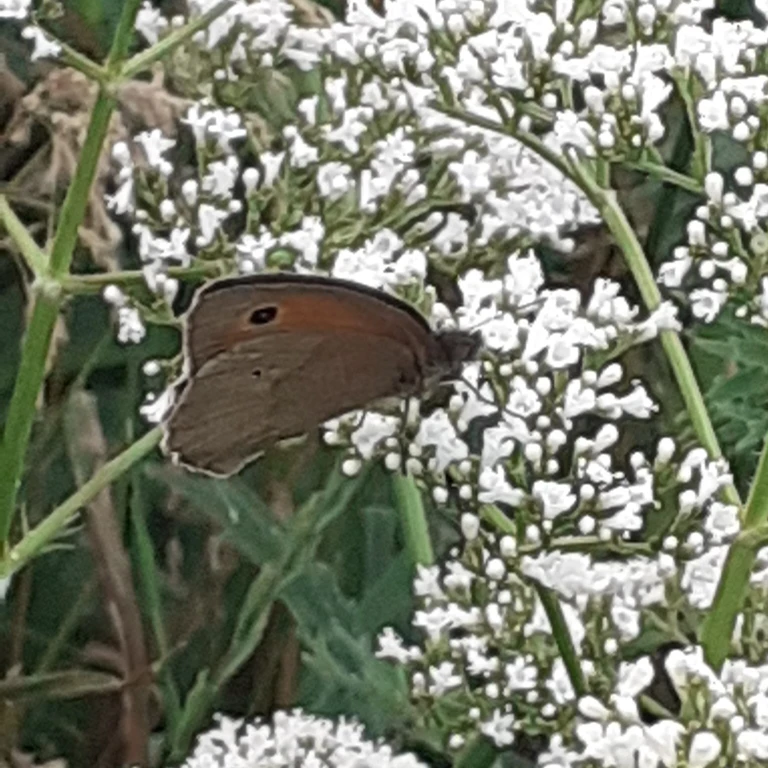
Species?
Maniola jurtina
